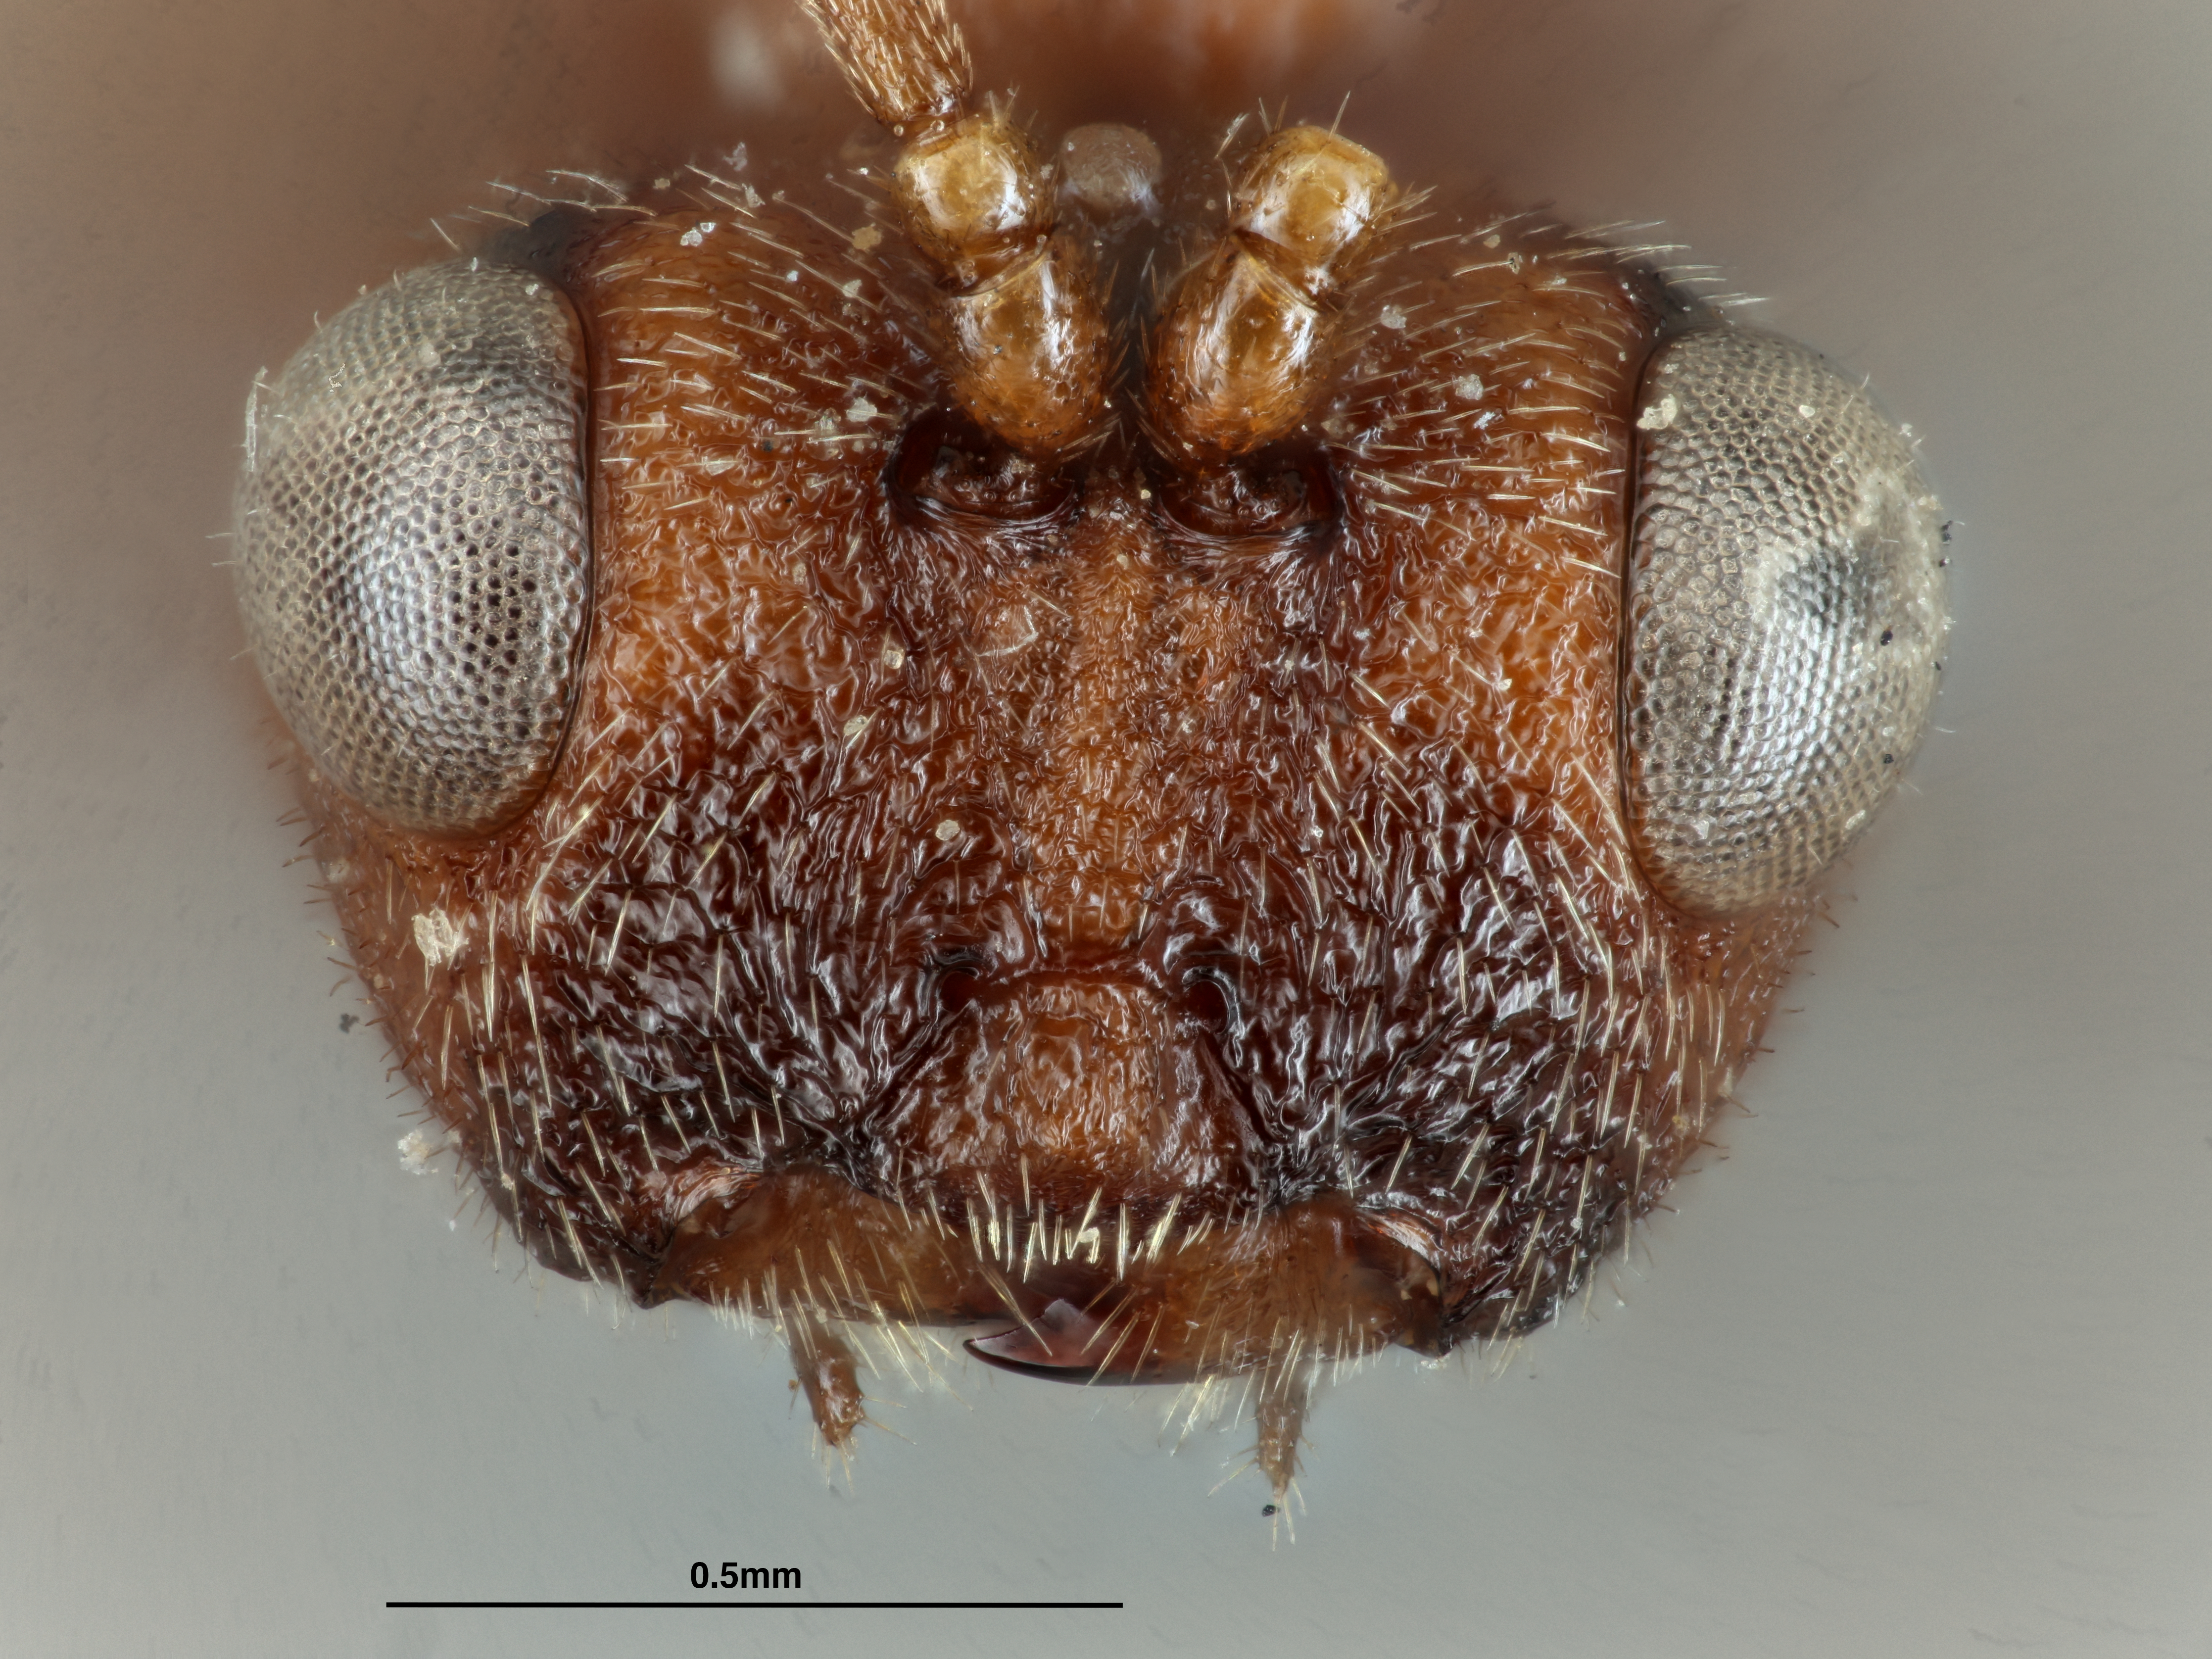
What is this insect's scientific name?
Rhodites fulgens
